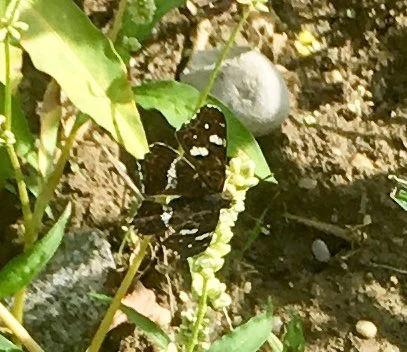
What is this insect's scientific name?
Araschnia levana
